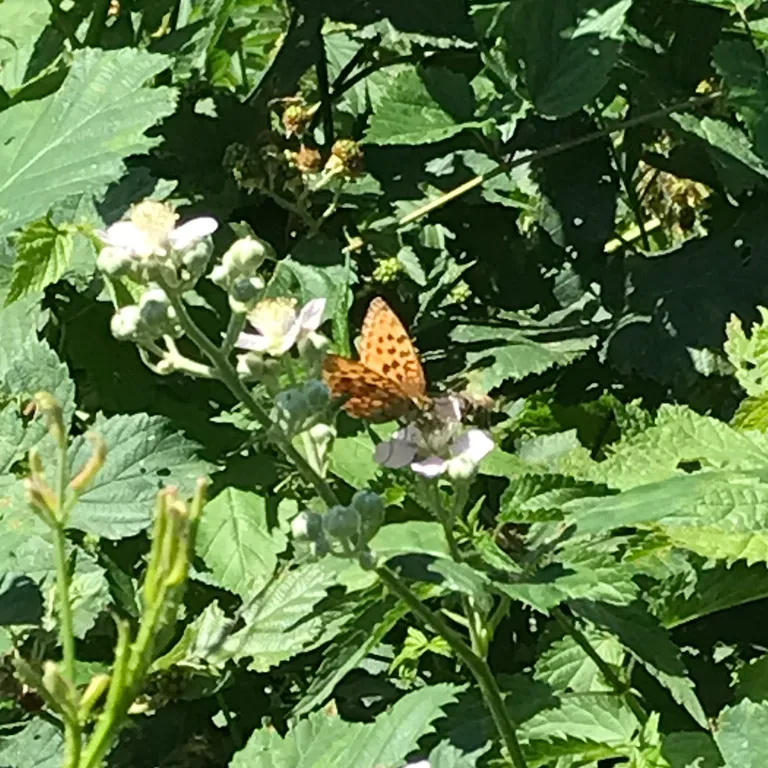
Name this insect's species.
Brenthis daphne
